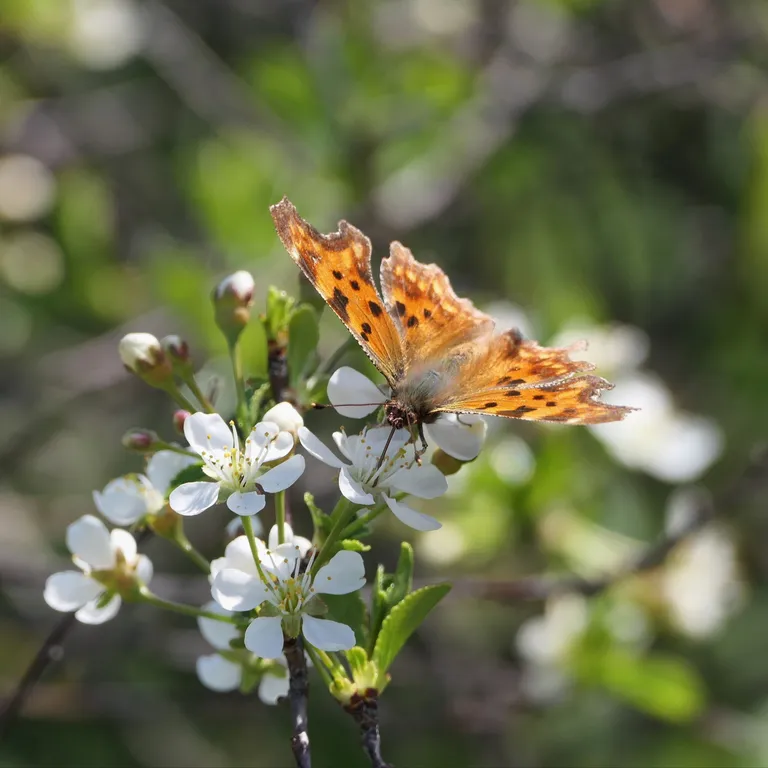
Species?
Polygonia c-album
